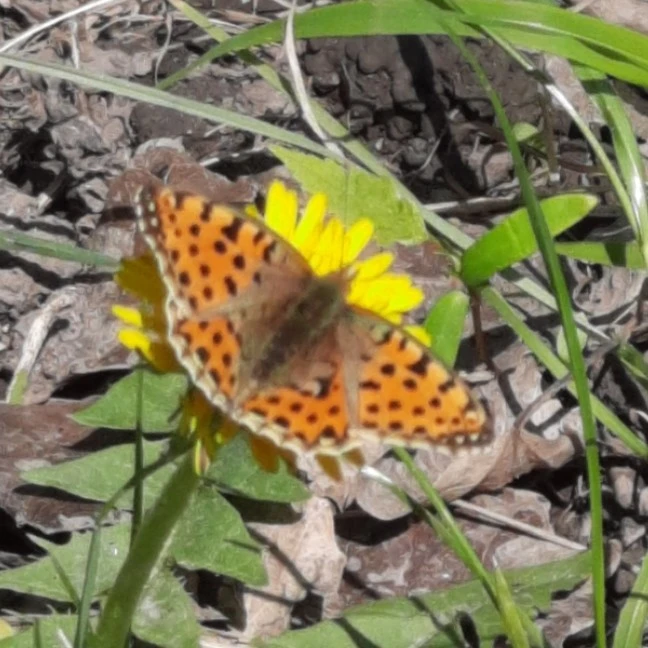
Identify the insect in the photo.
Issoria lathonia
